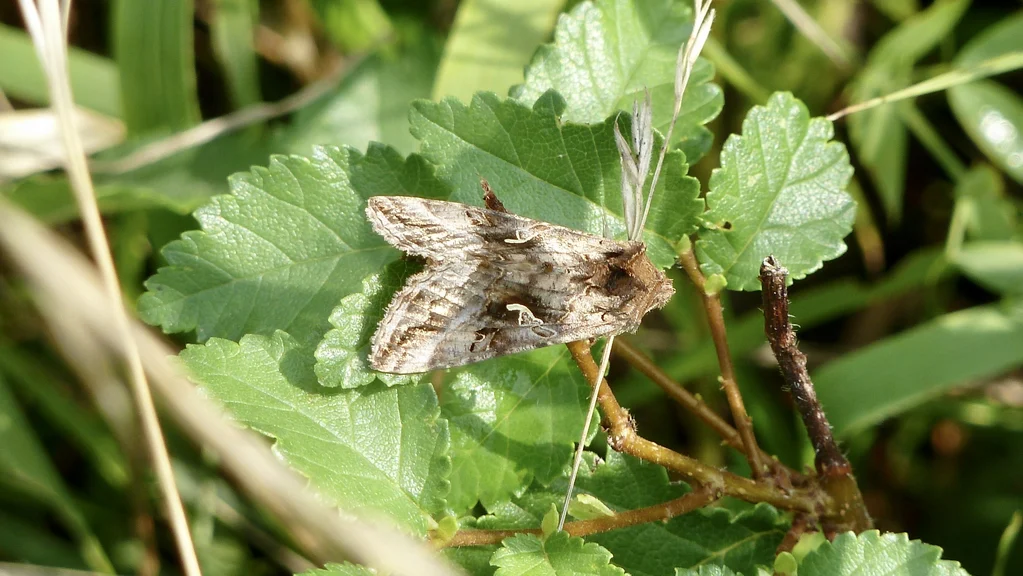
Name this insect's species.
Autographa gamma
